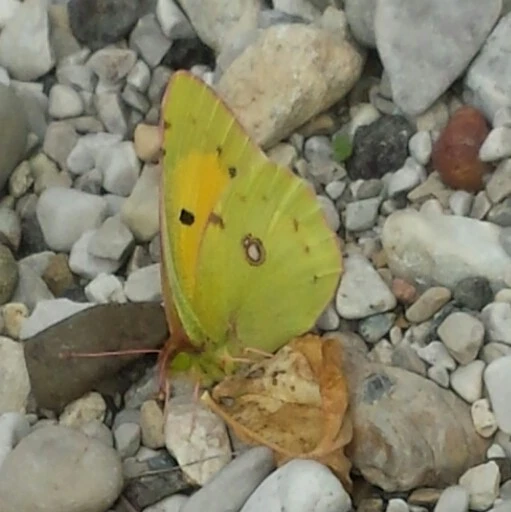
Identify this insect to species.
Colias croceus
